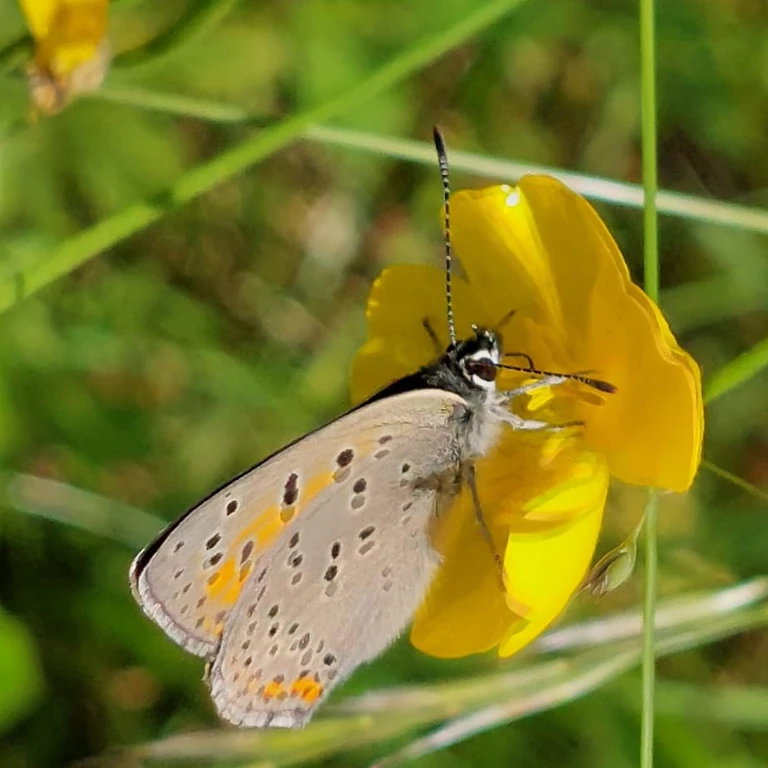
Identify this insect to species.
Lycaena phlaeas
